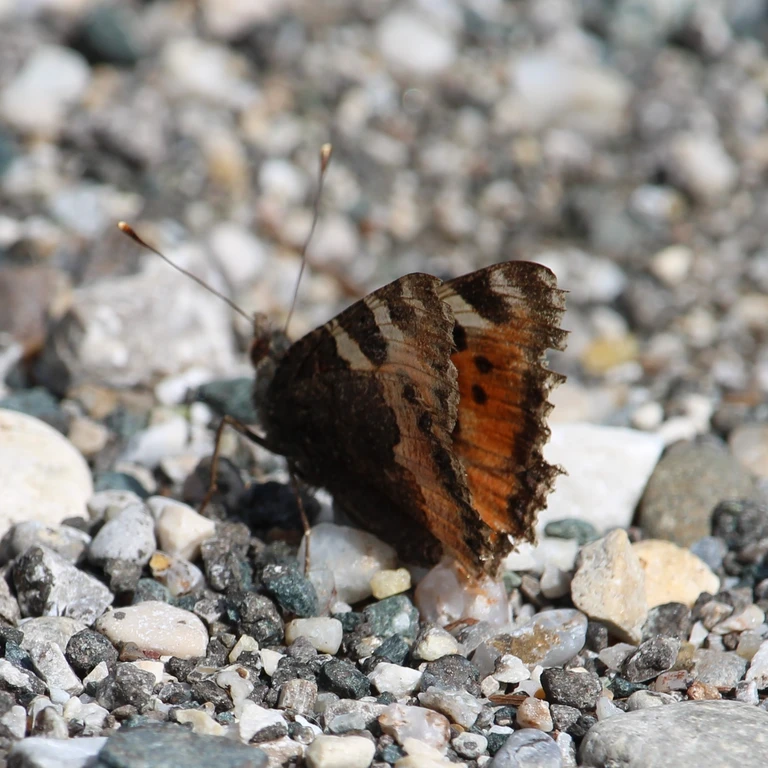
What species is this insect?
Aglais urticae
